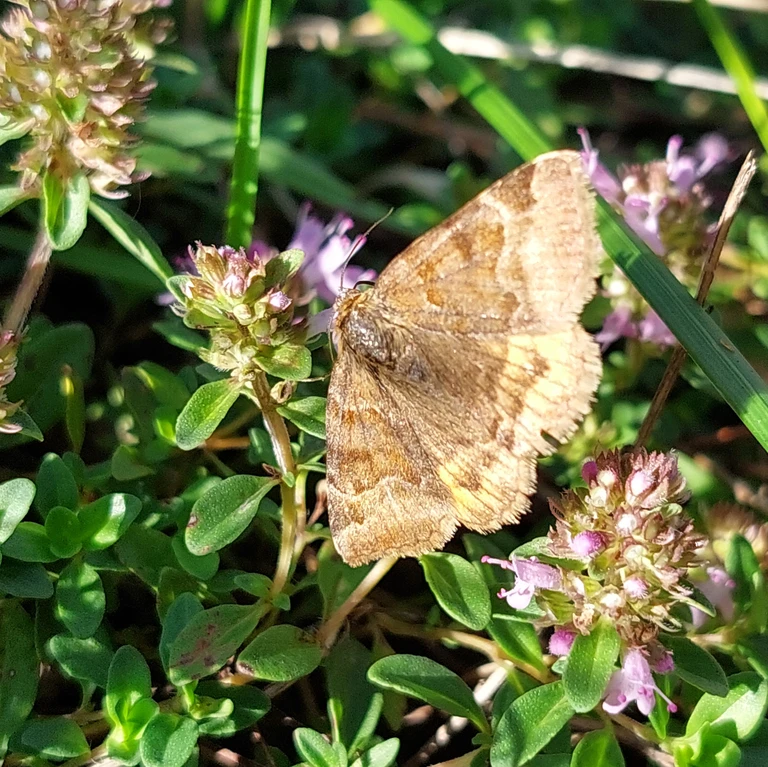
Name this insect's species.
Euclidia glyphica
